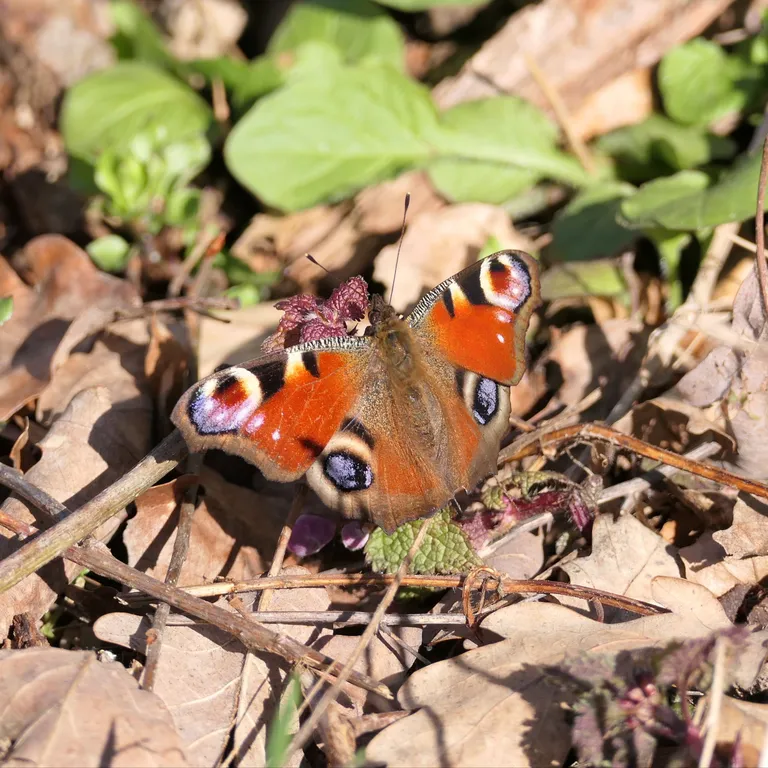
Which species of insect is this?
Aglais io
